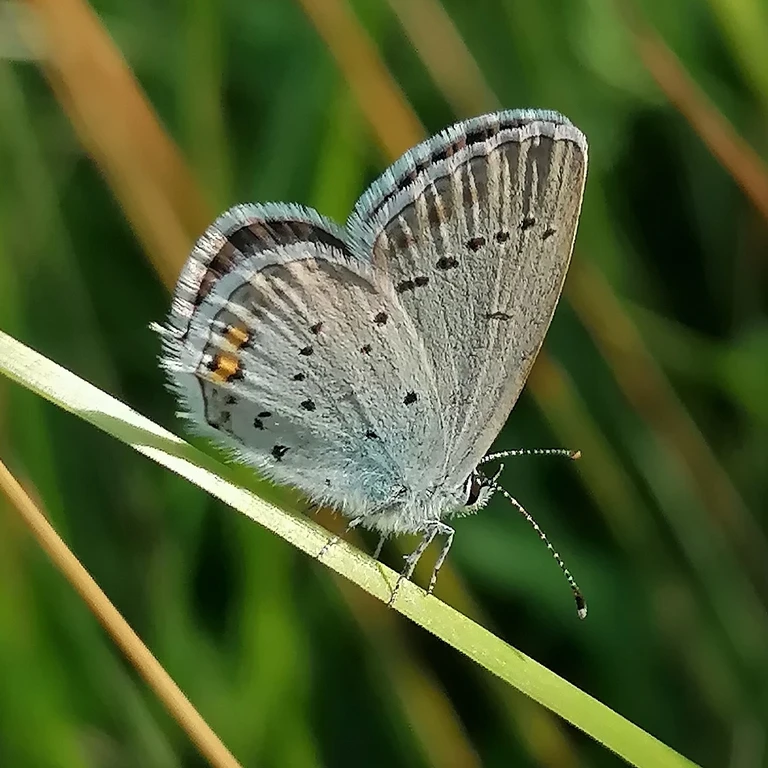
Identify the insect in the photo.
Cupido argiades (also Elkalyce argiades)
